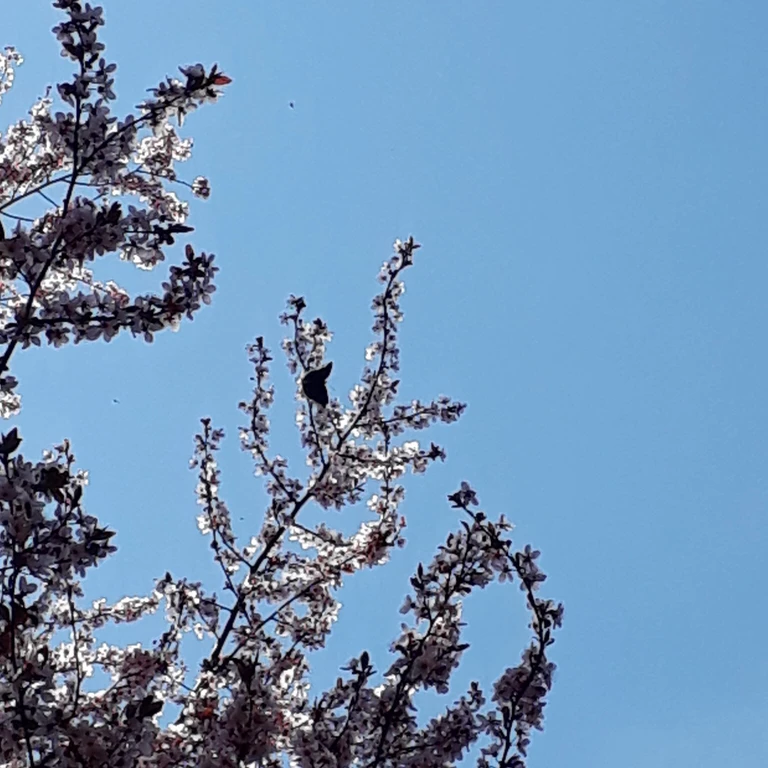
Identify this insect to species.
Nymphalis antiopa
